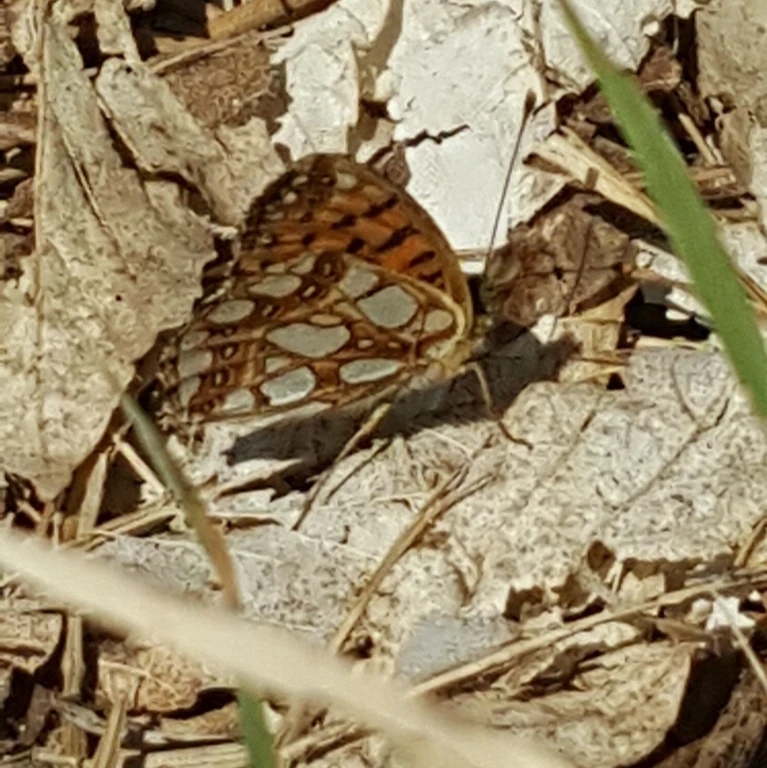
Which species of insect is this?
Issoria lathonia
